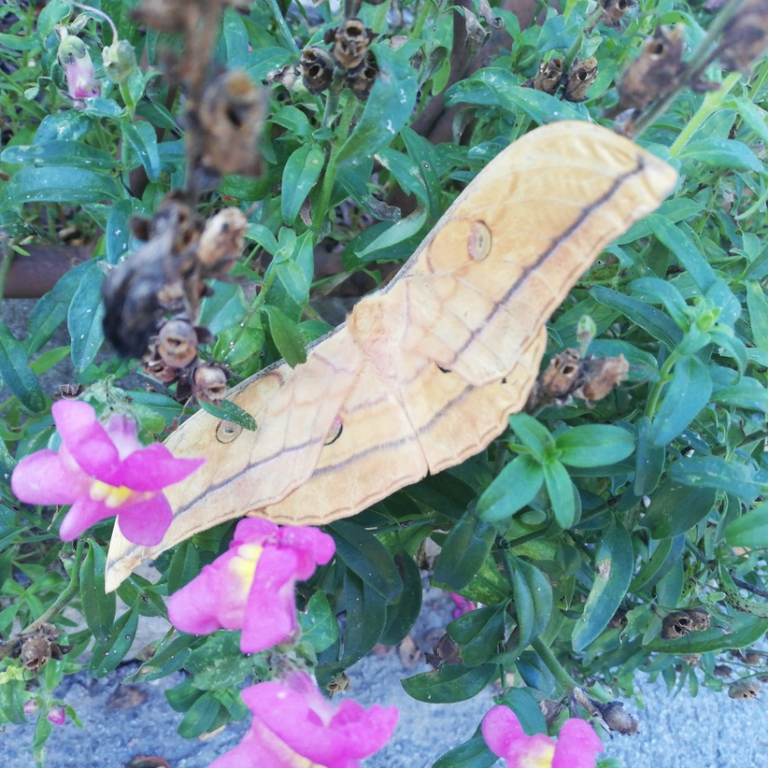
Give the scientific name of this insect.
Antheraea yamamai
